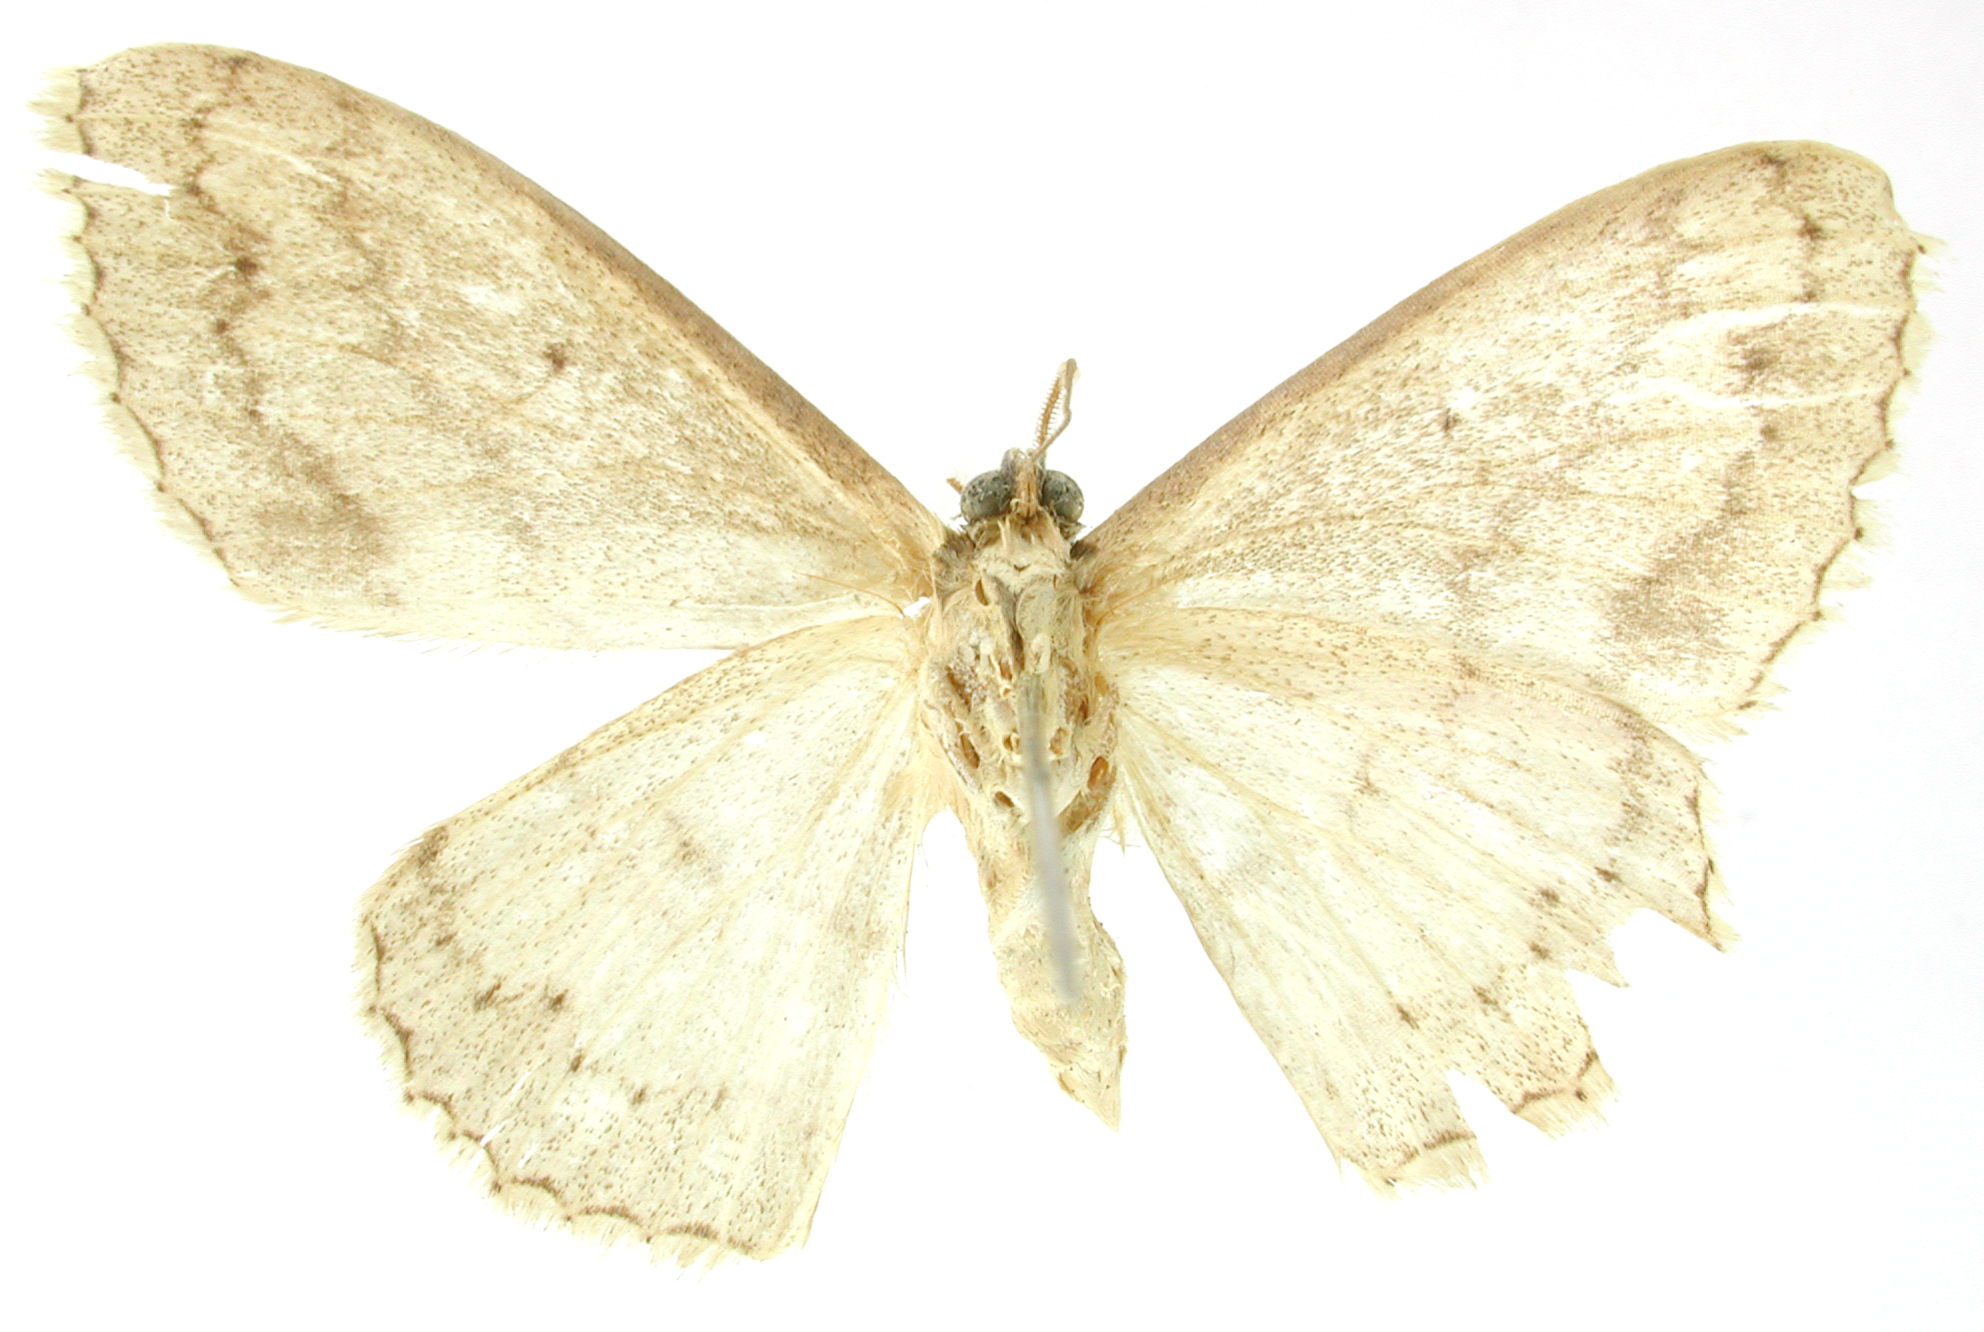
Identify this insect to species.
Semaeopus anomala
